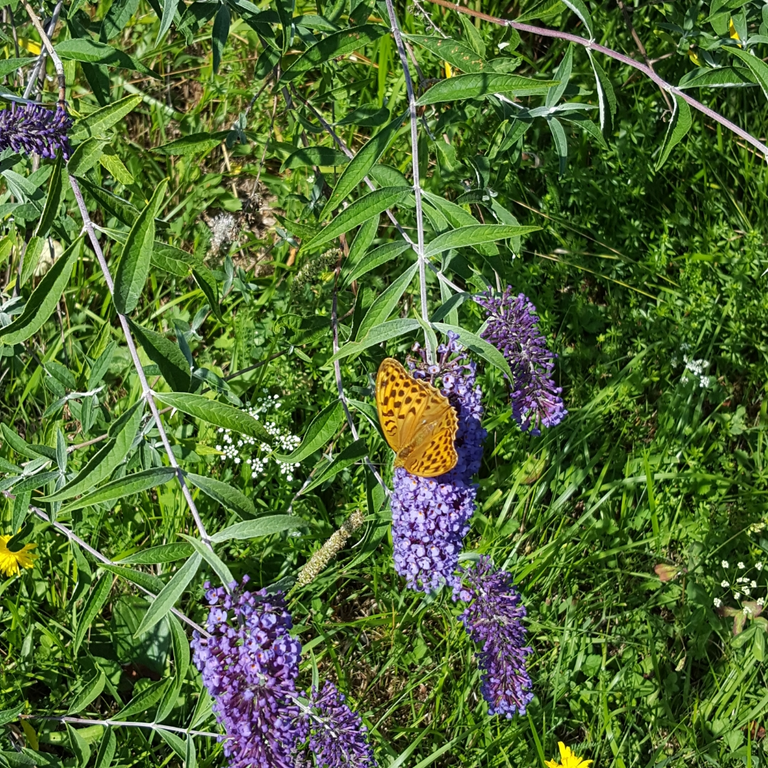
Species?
Argynnis paphia
